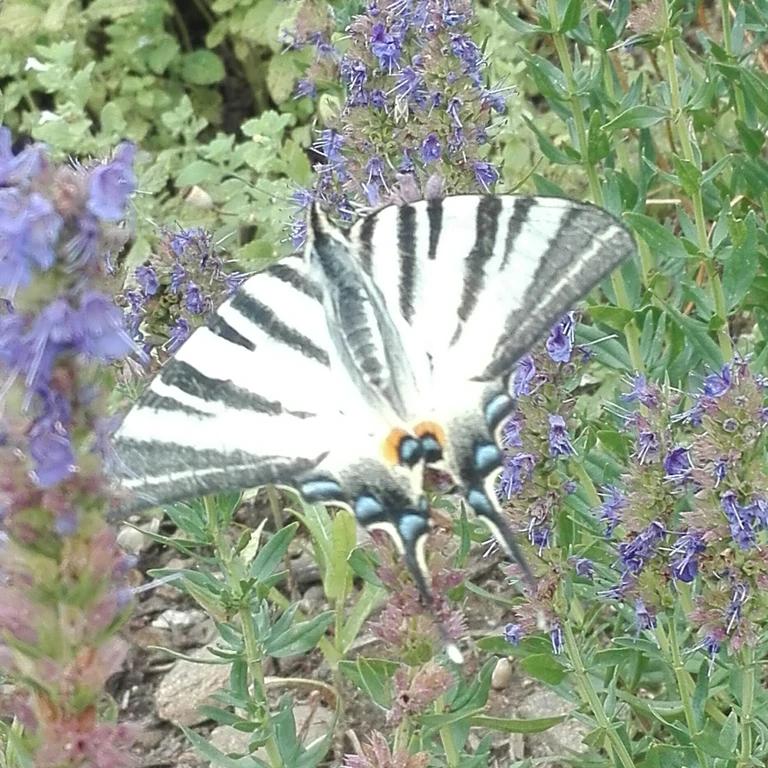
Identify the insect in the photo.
Iphiclides podalirius
